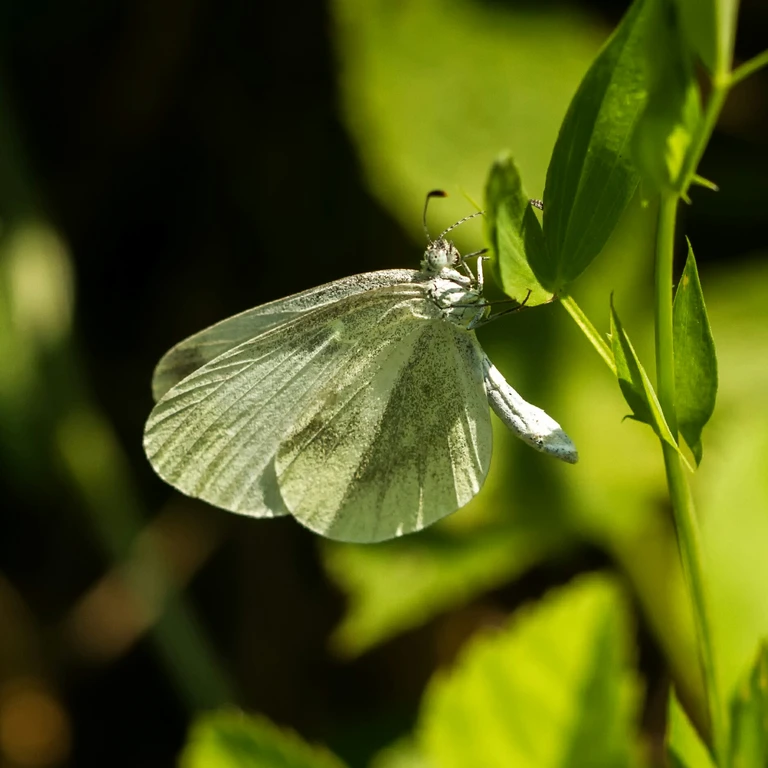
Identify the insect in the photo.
Leptidea sinapis/juvernica
